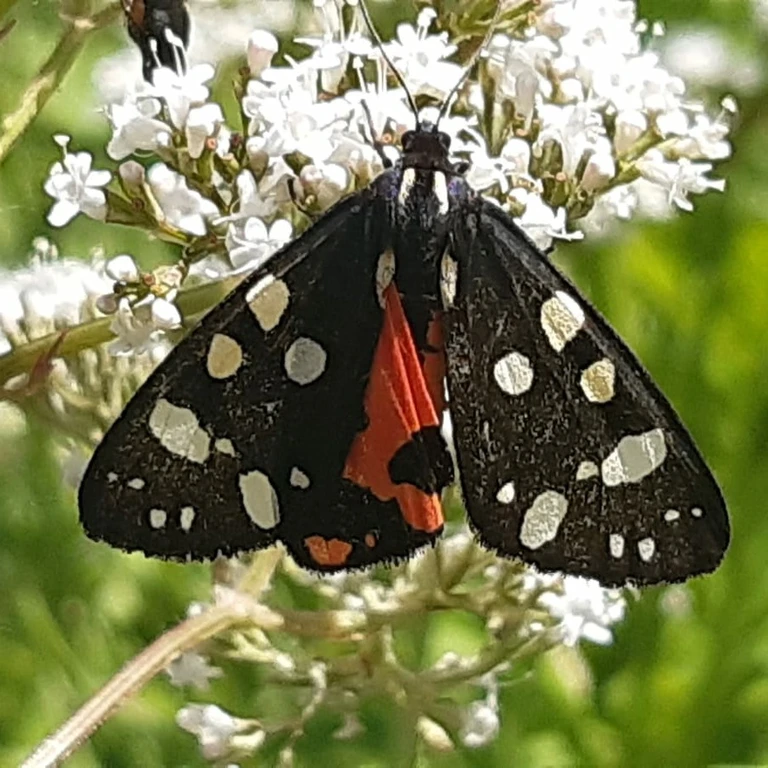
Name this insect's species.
Callimorpha dominula
